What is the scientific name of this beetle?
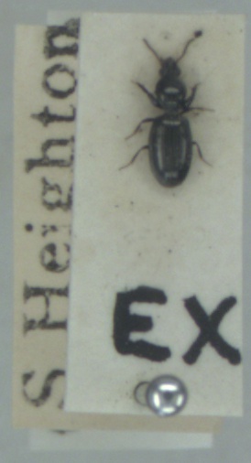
Dyschirius tristis
